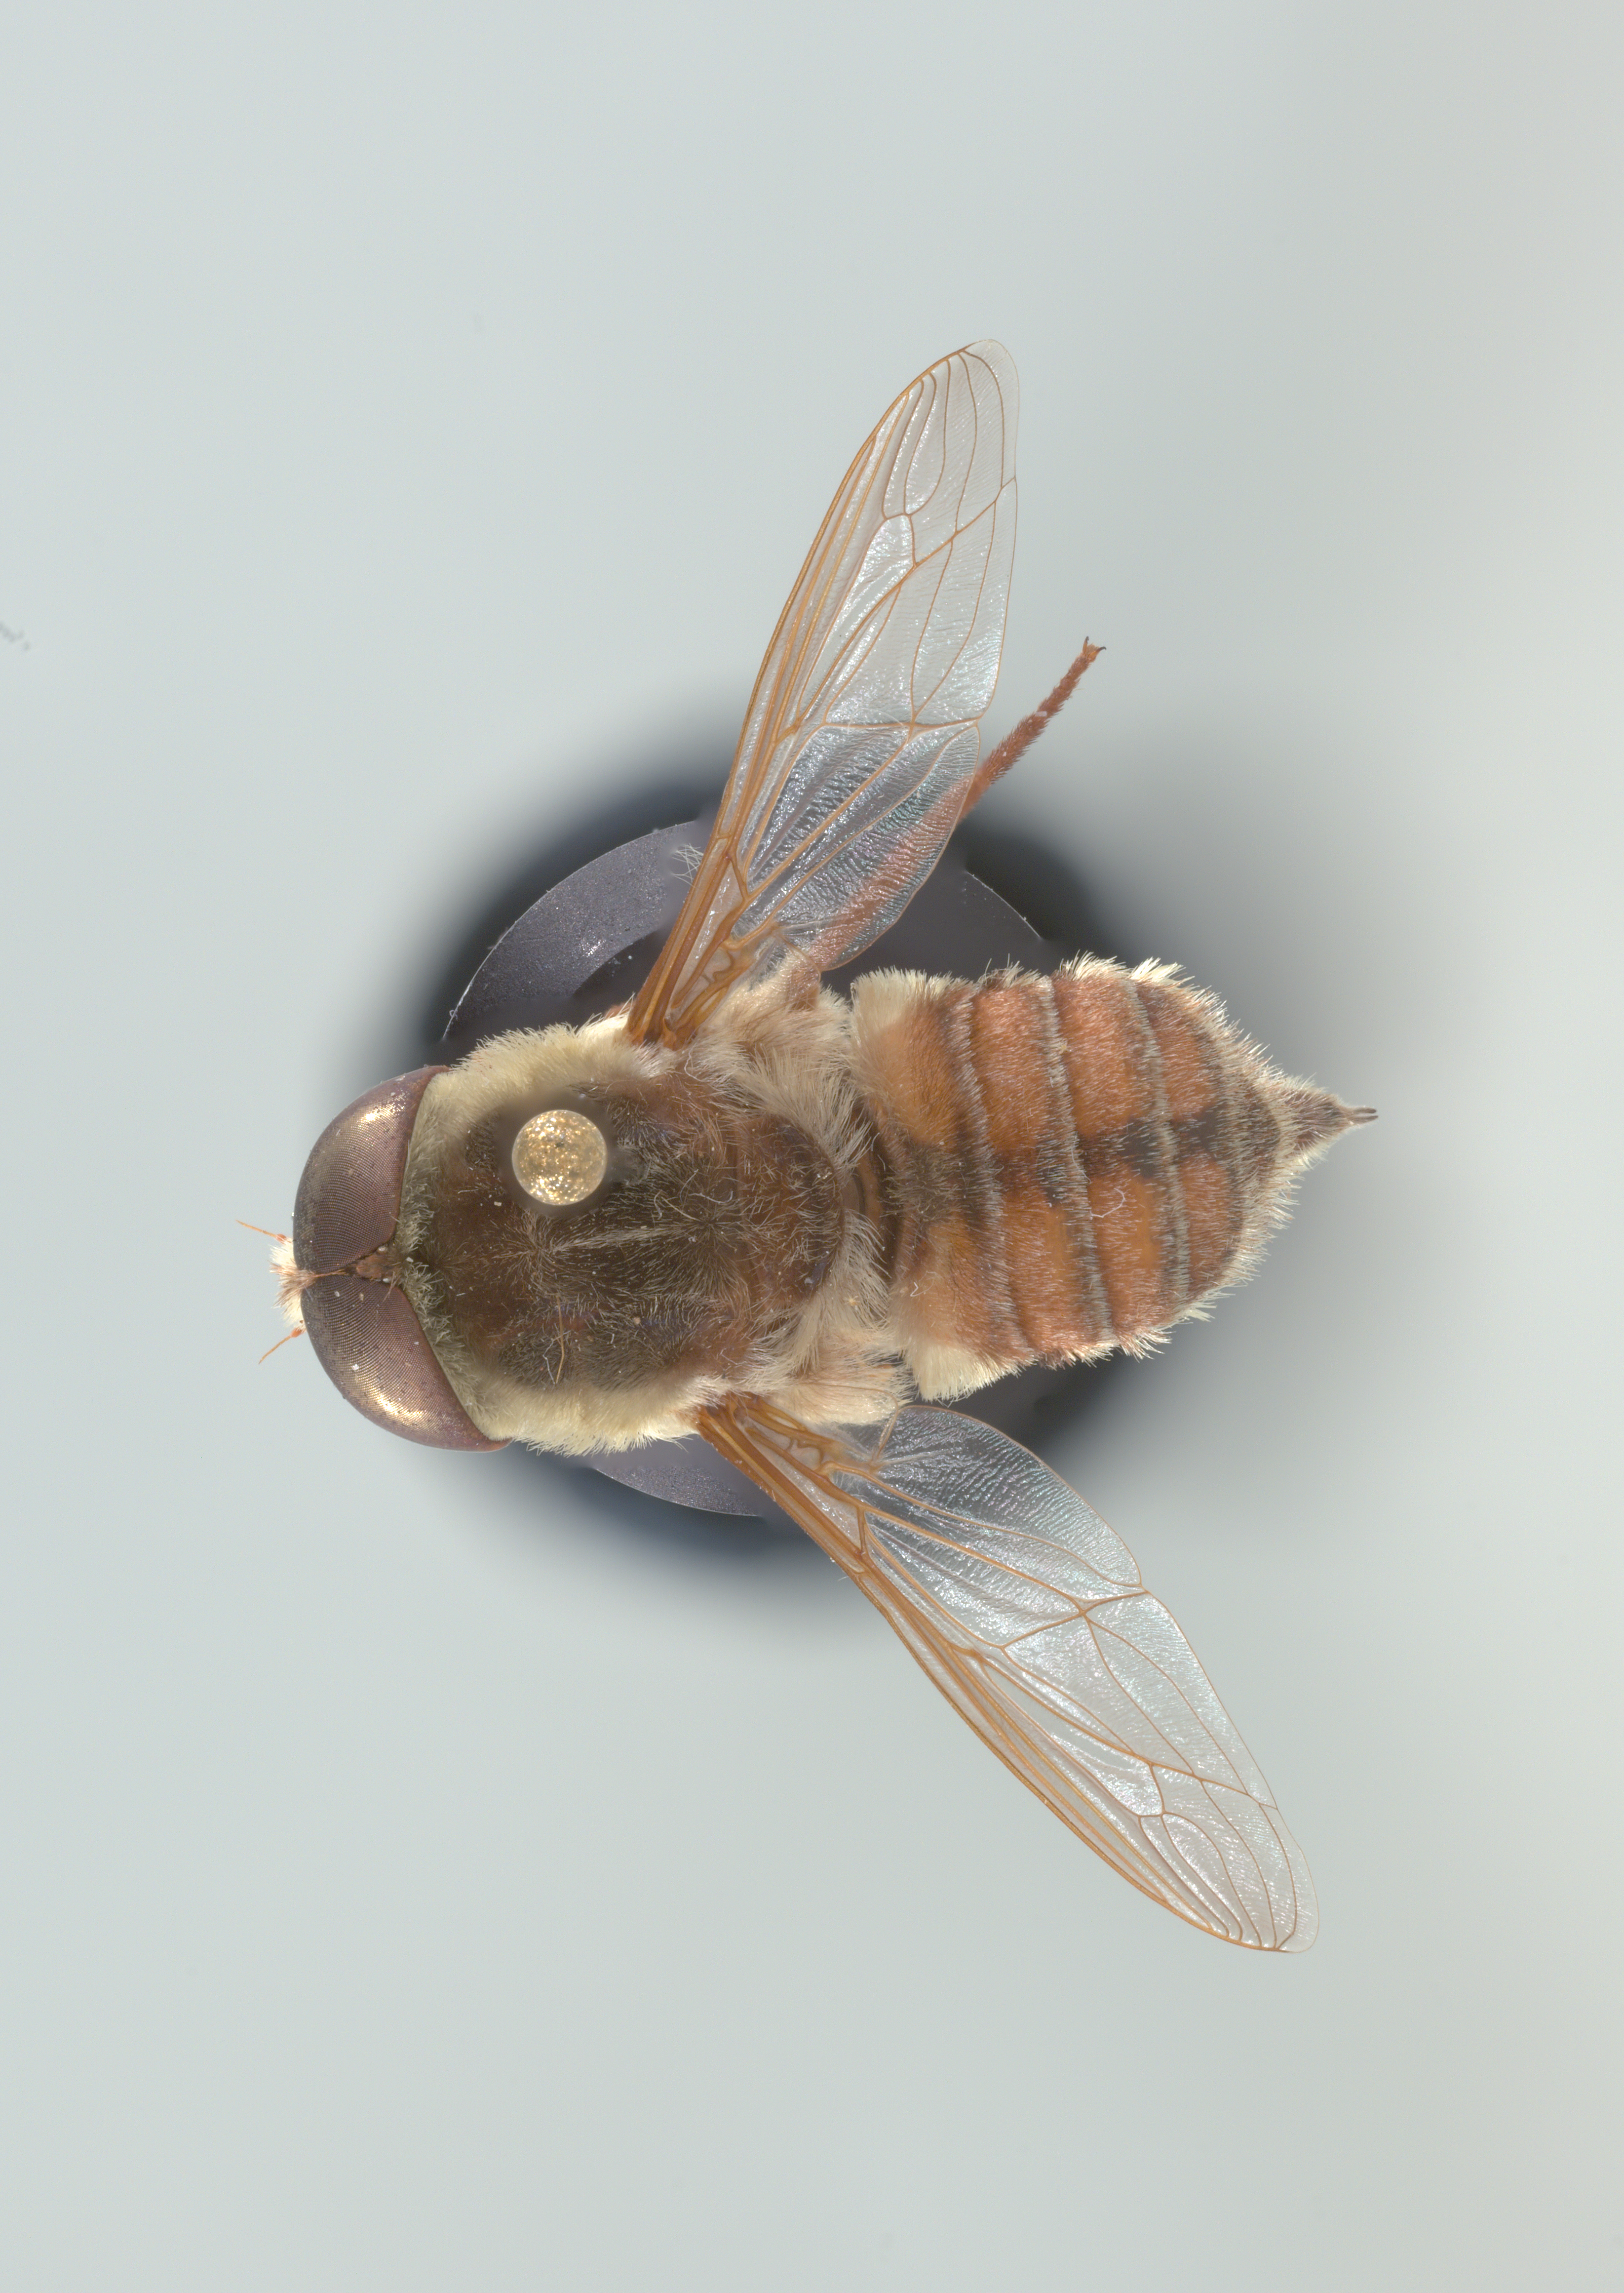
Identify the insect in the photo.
Neorhynchocephalus volaticus
